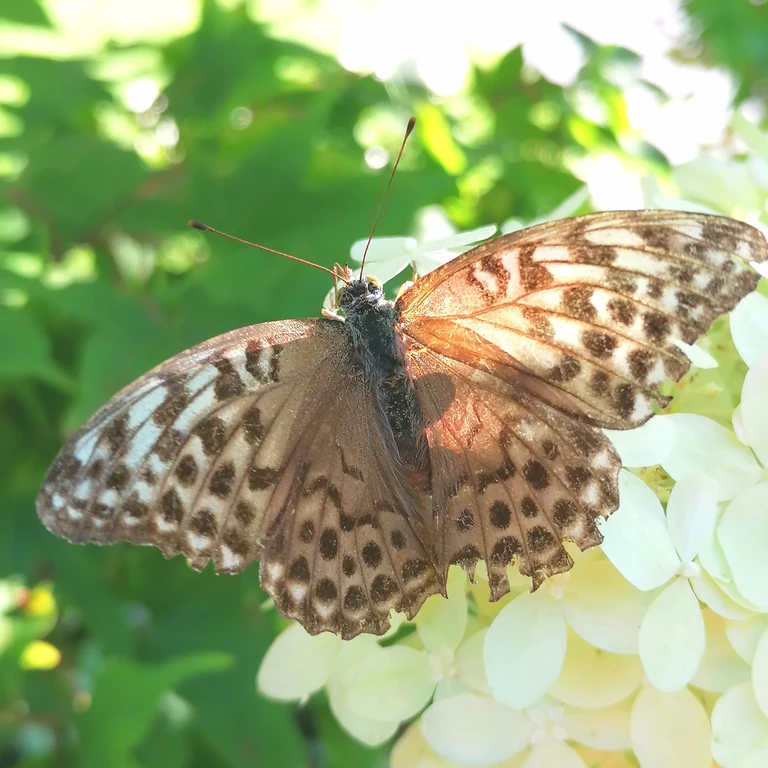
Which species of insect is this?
Argynnis paphia
